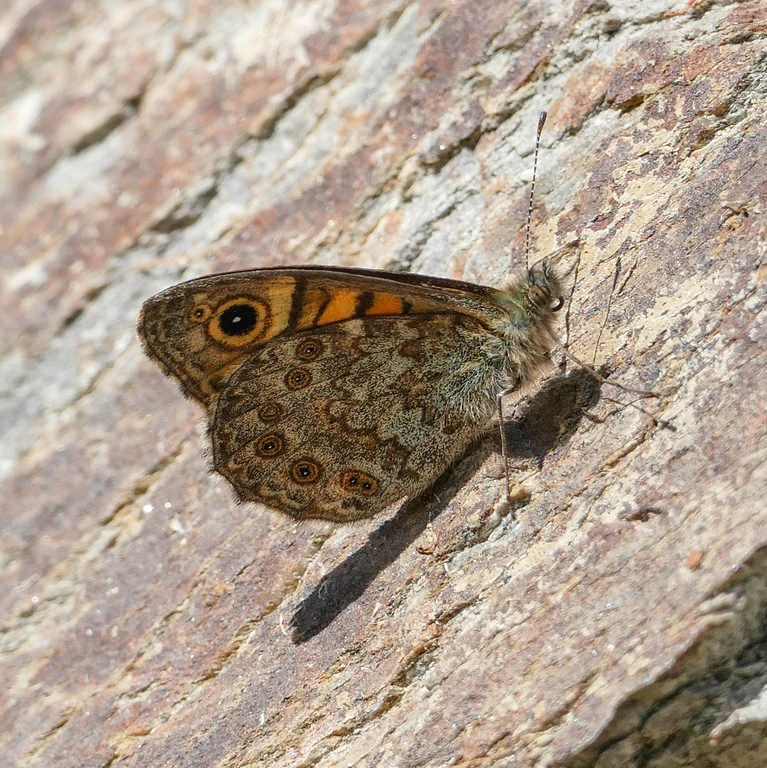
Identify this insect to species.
Lasiommata megera (also Pararge megera)
